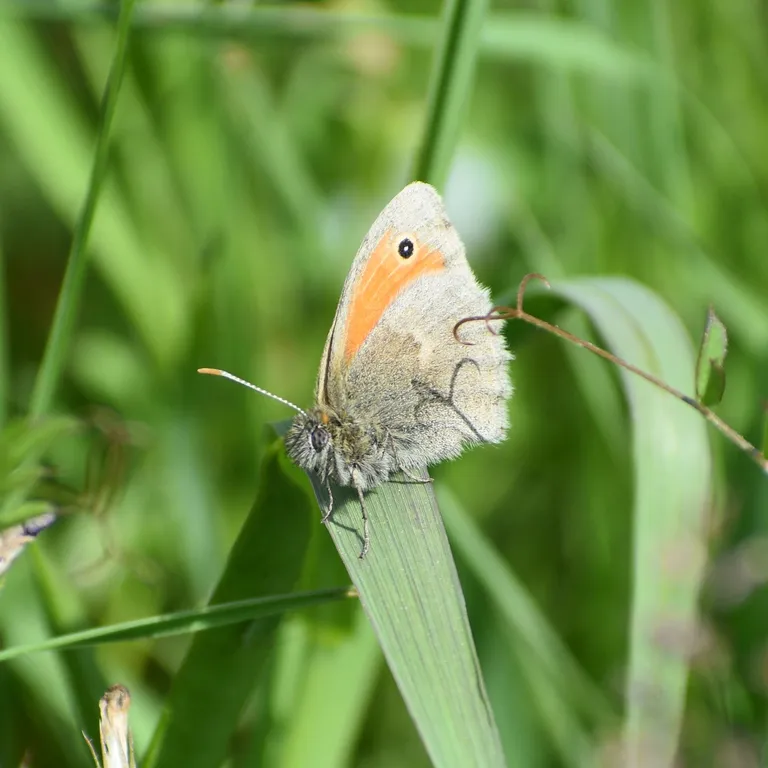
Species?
Coenonympha pamphilus
